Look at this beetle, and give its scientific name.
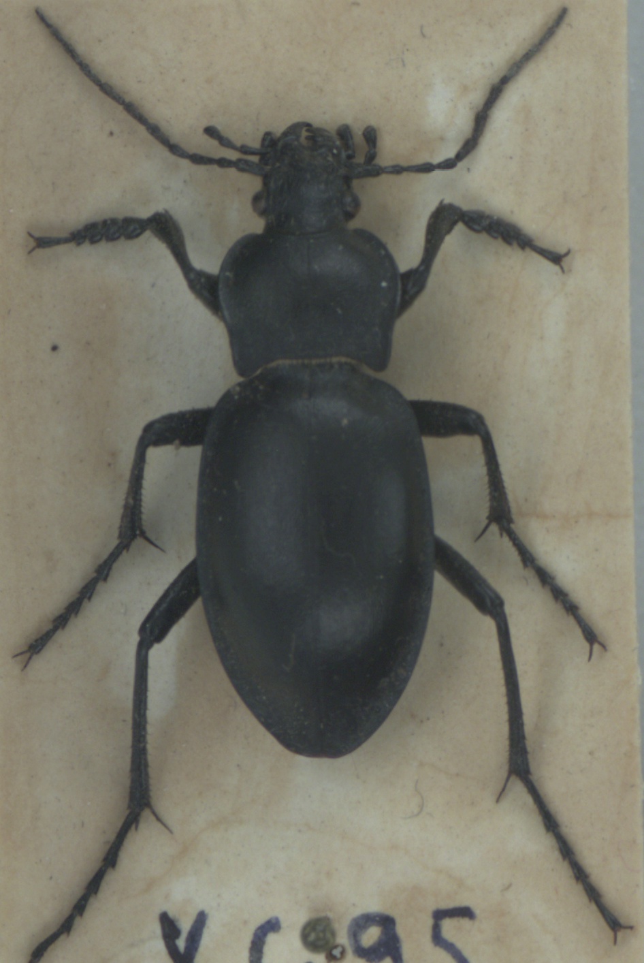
Carabus glabratus
